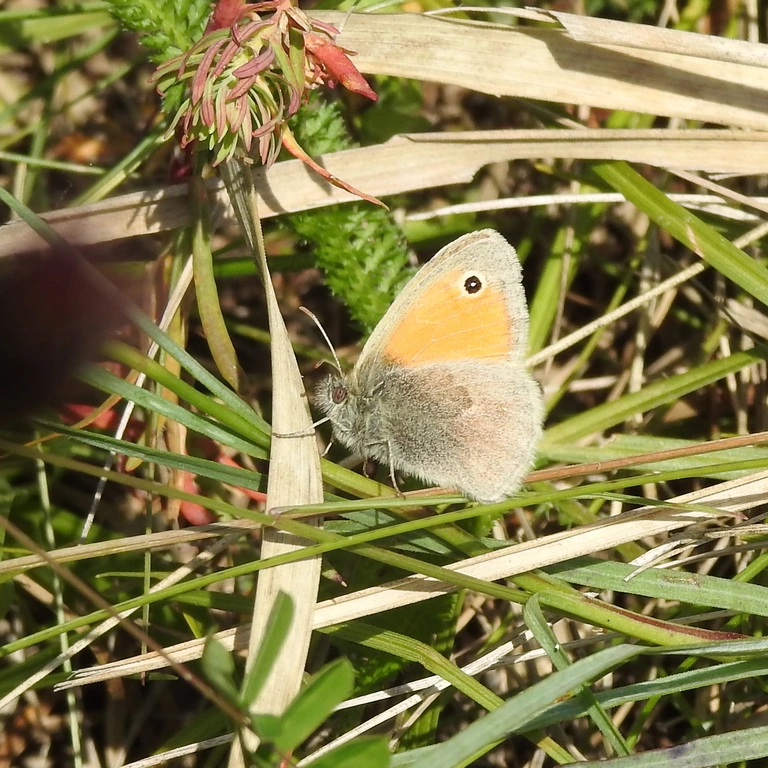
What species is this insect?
Coenonympha pamphilus
